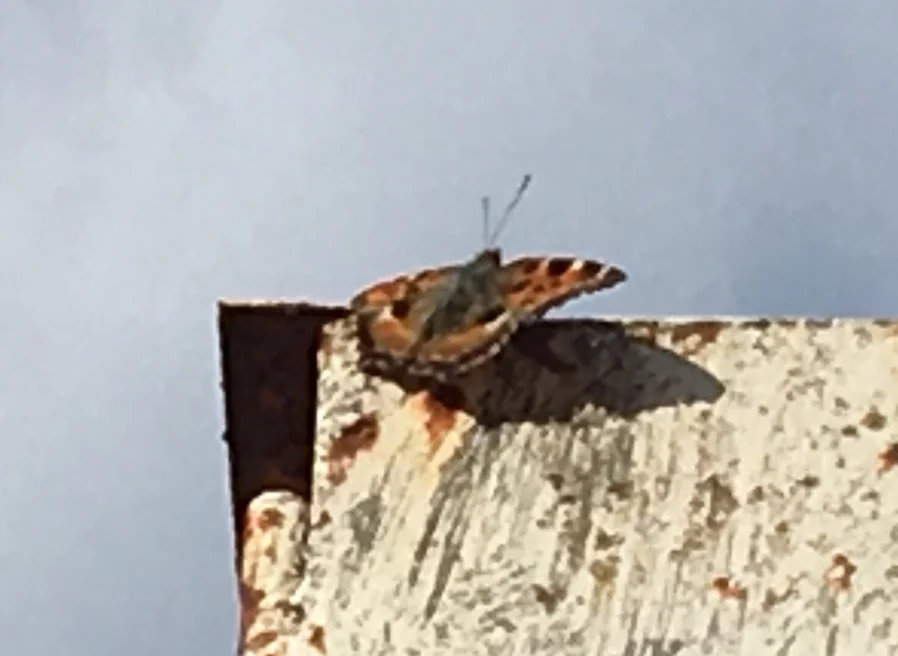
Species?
Nymphalis polychloros
